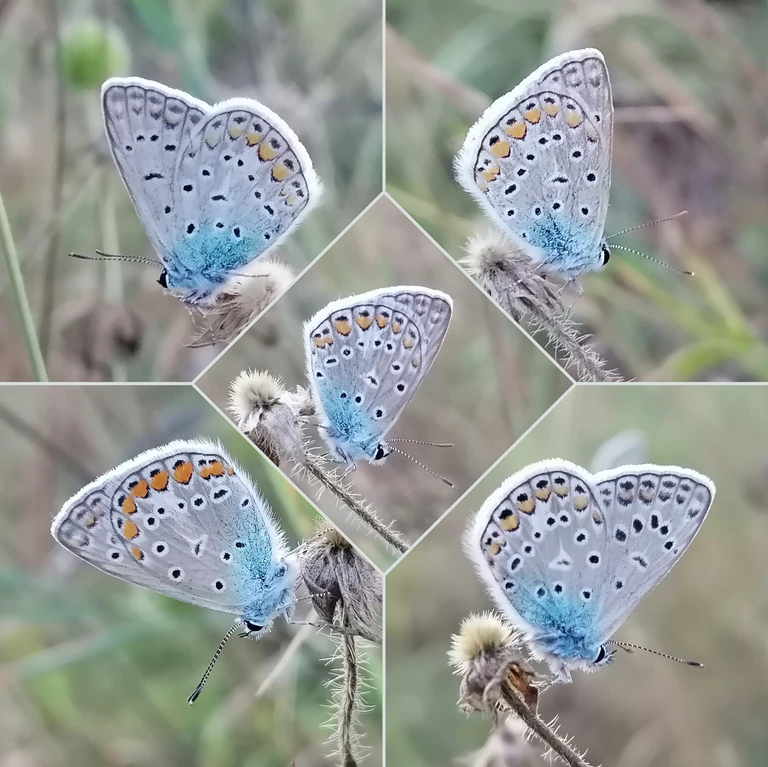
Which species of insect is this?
Polyommatus icarus
